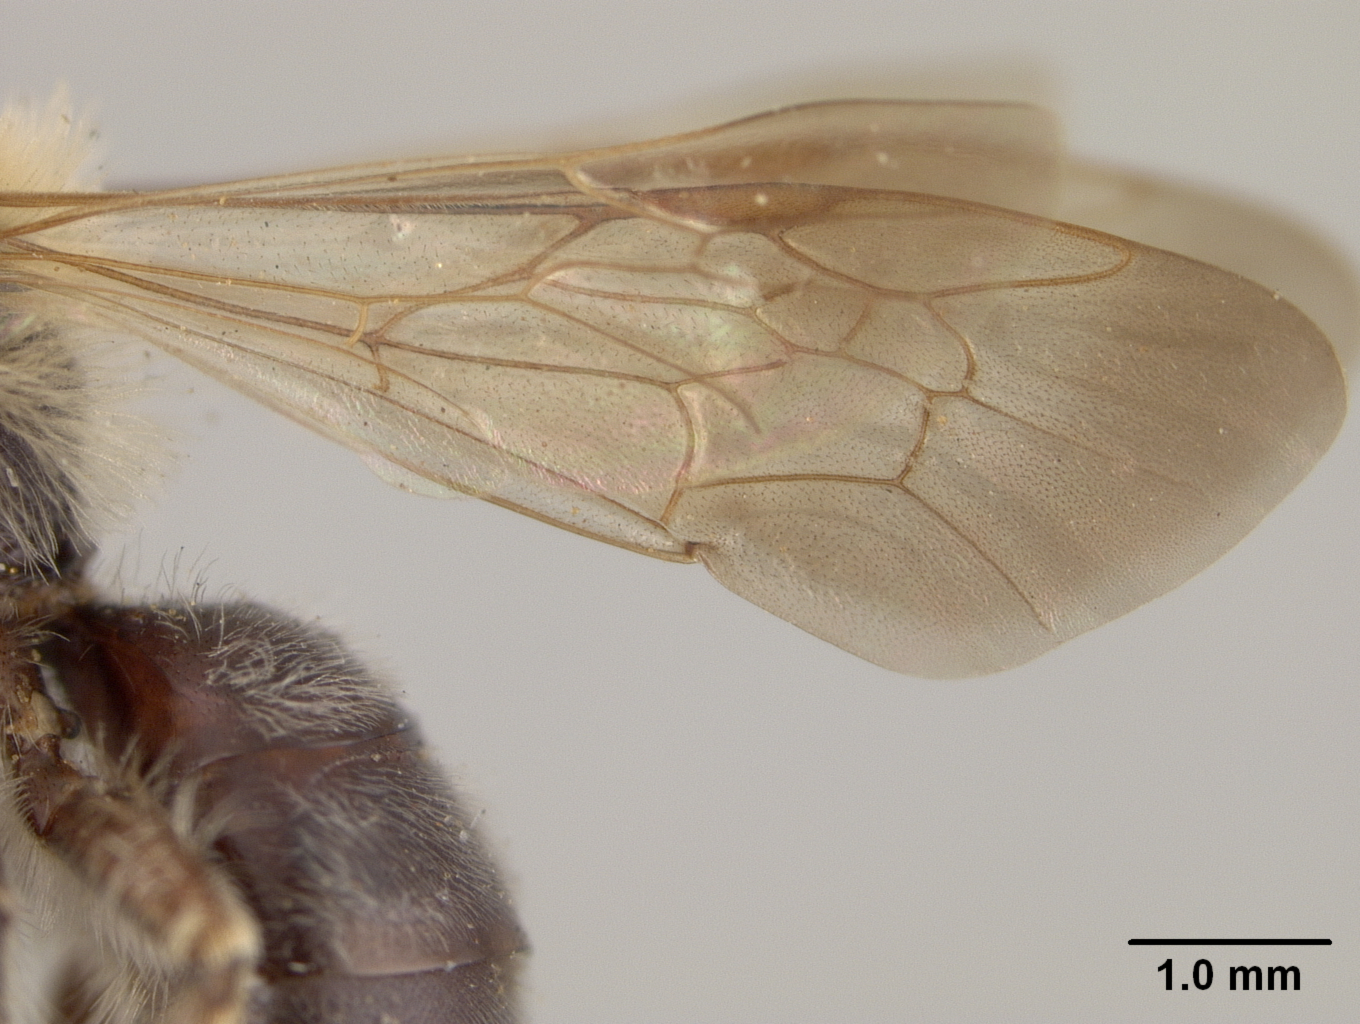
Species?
Andrena acra
